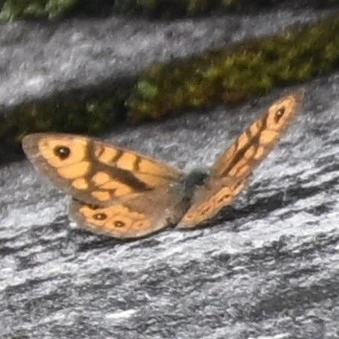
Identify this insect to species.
Lasiommata megera (also Pararge megera)
